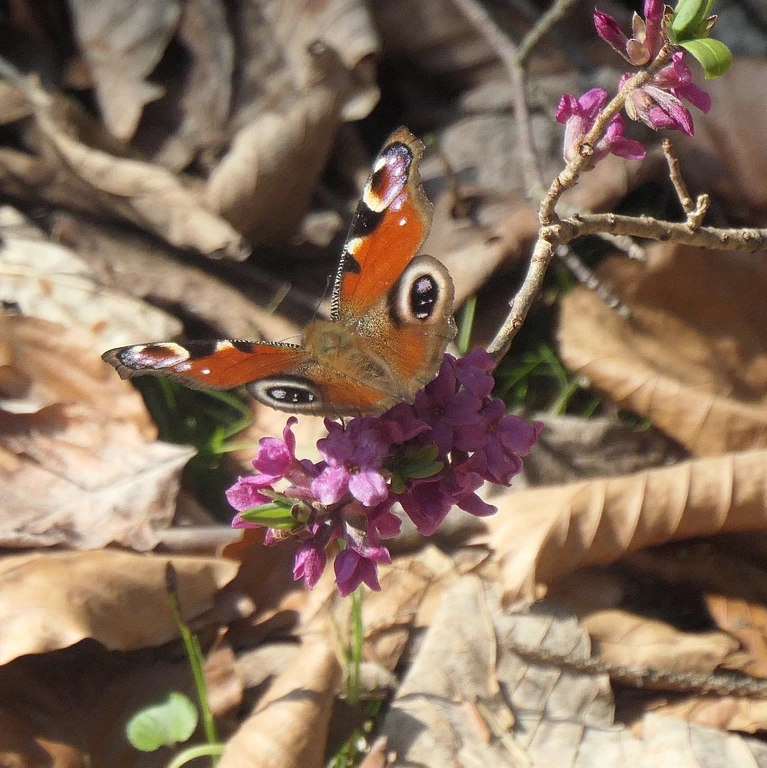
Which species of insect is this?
Aglais io
